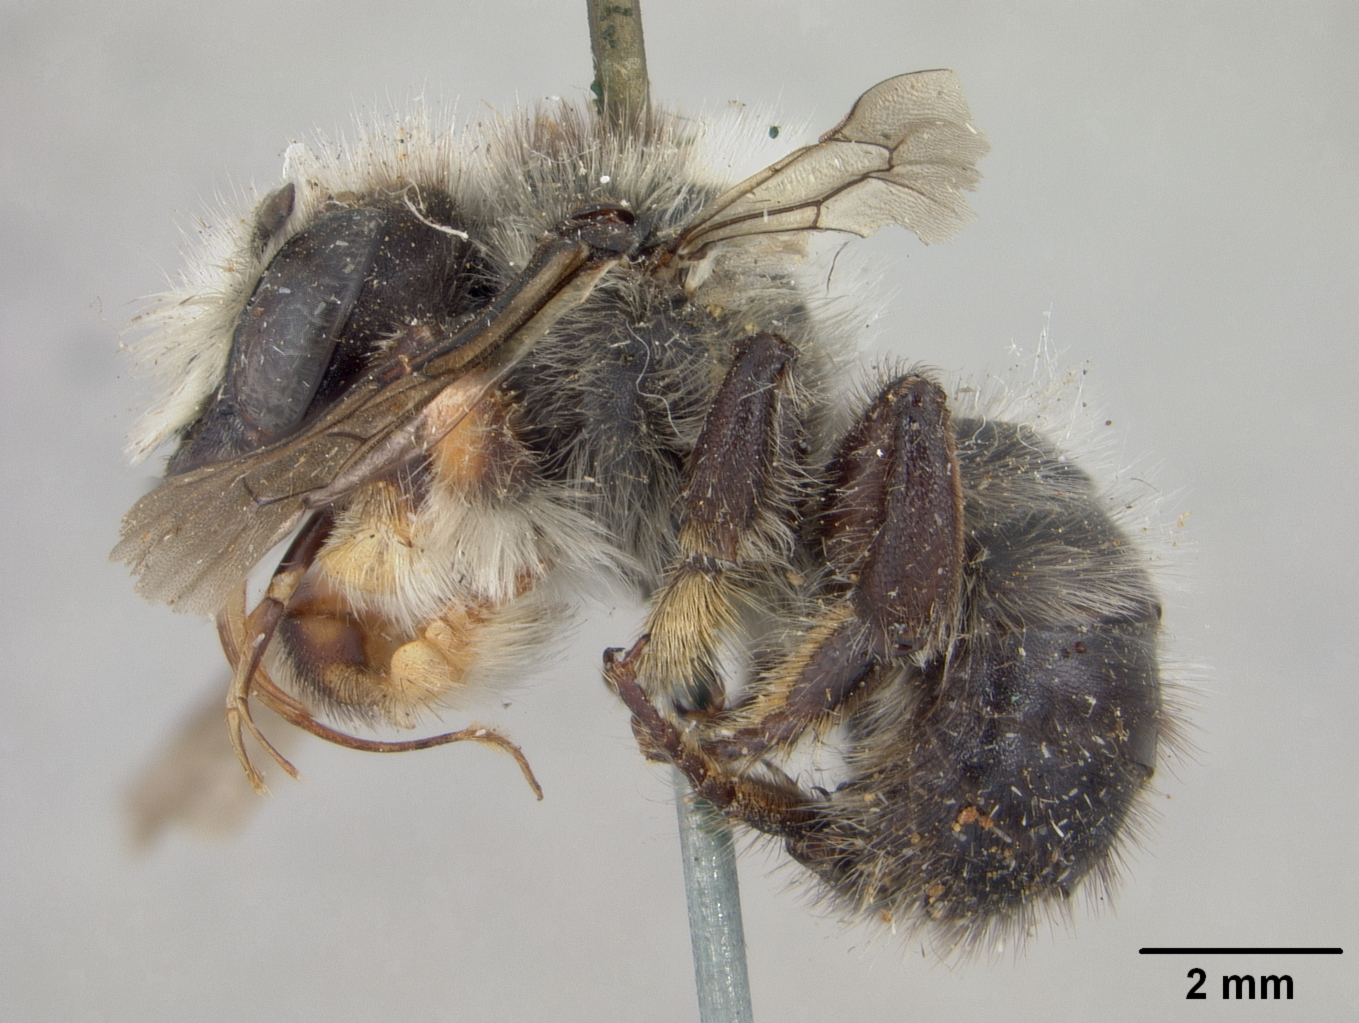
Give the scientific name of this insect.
Megachile calogaster
